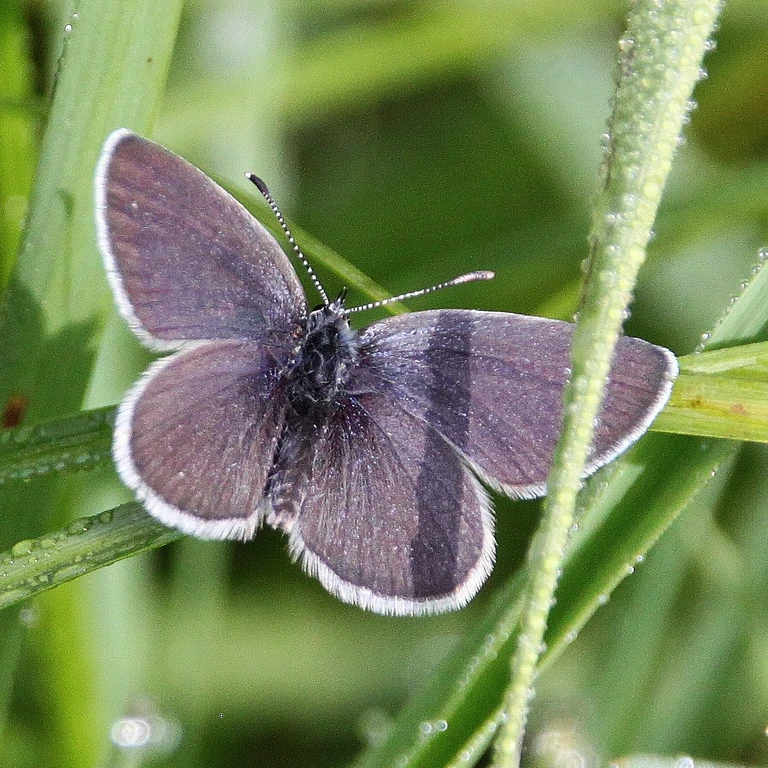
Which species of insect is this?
Cupido minimus
